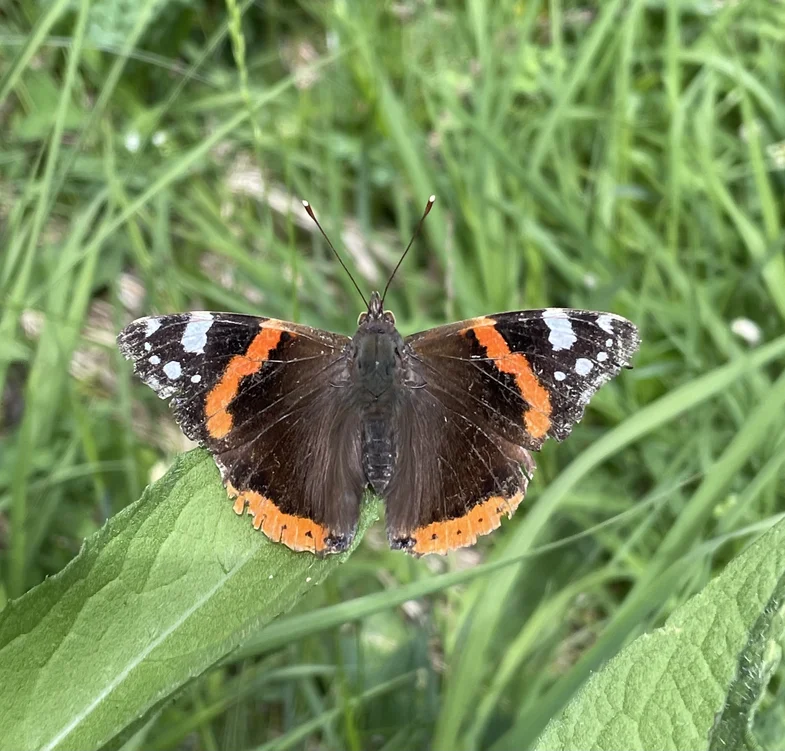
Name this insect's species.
Vanessa atalanta
